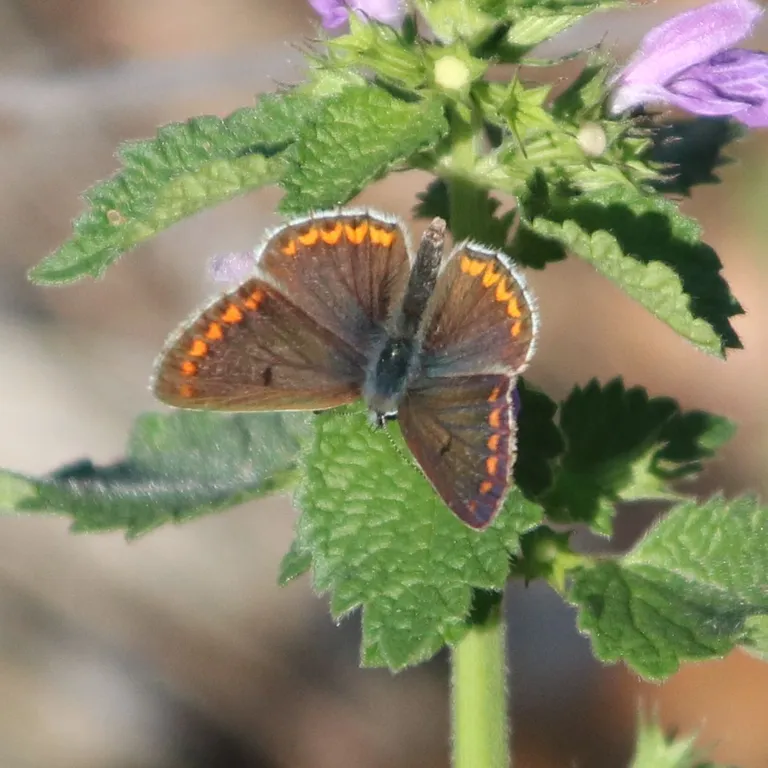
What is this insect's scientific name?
Aricia agestis/artaxerxes
